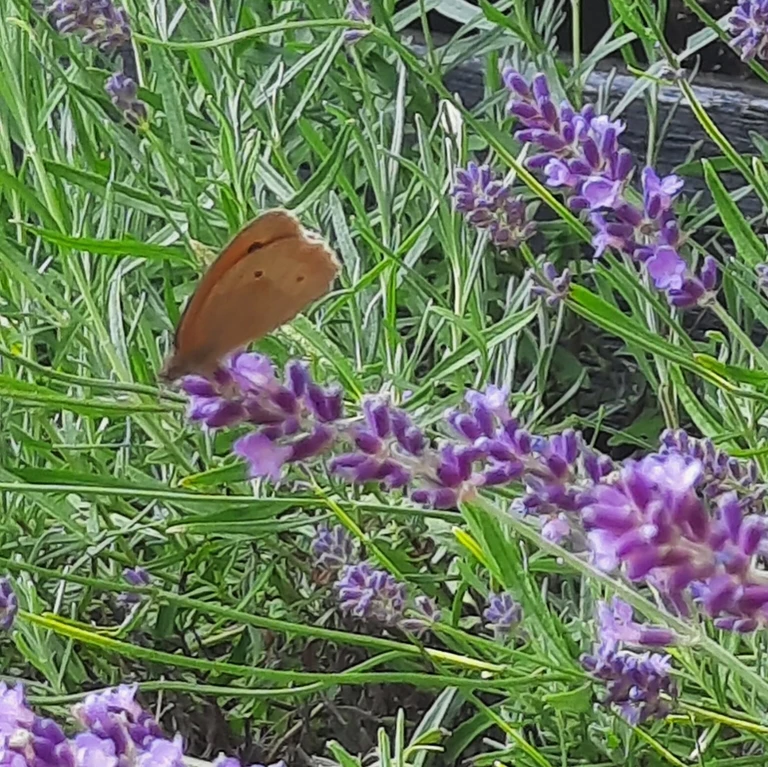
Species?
Maniola jurtina
